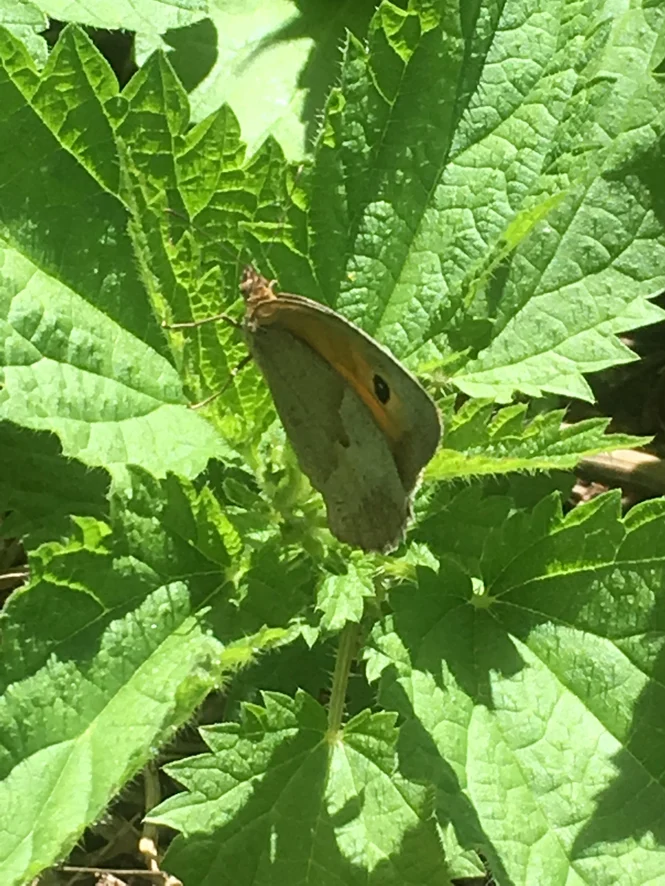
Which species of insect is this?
Maniola jurtina
